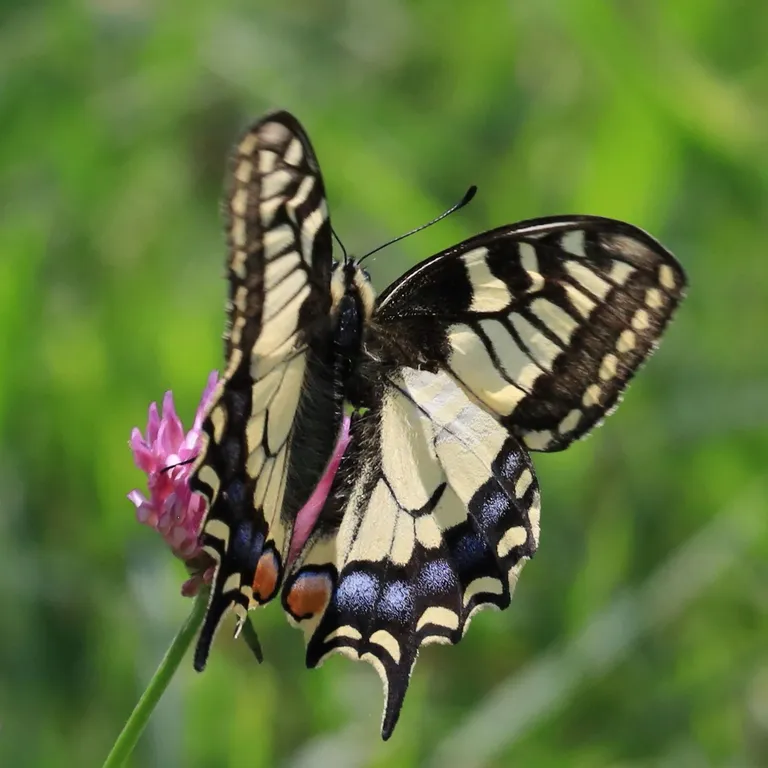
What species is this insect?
Papilio machaon
